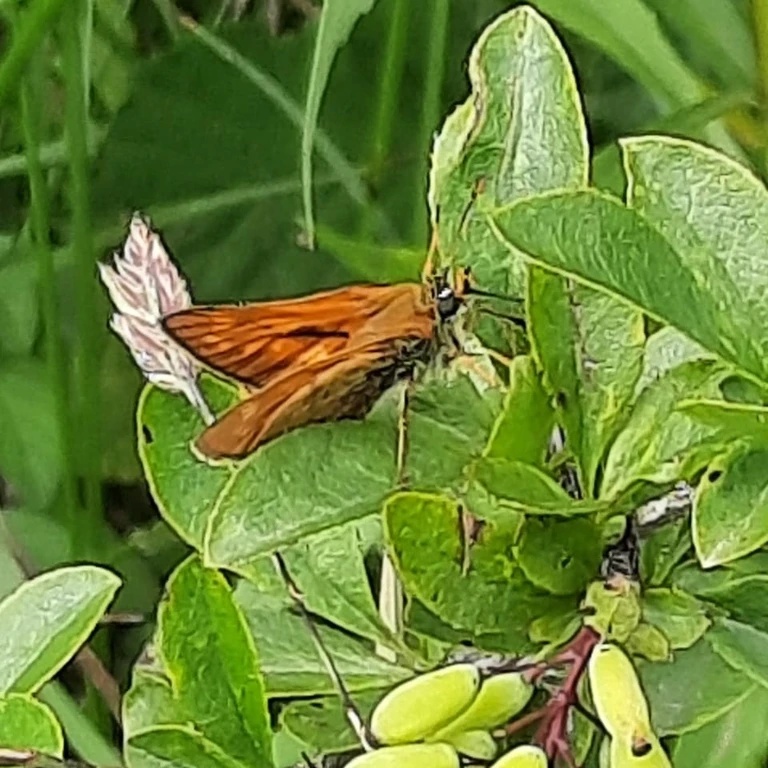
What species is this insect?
Ochlodes sylvanus (also Ochlodes venata)
